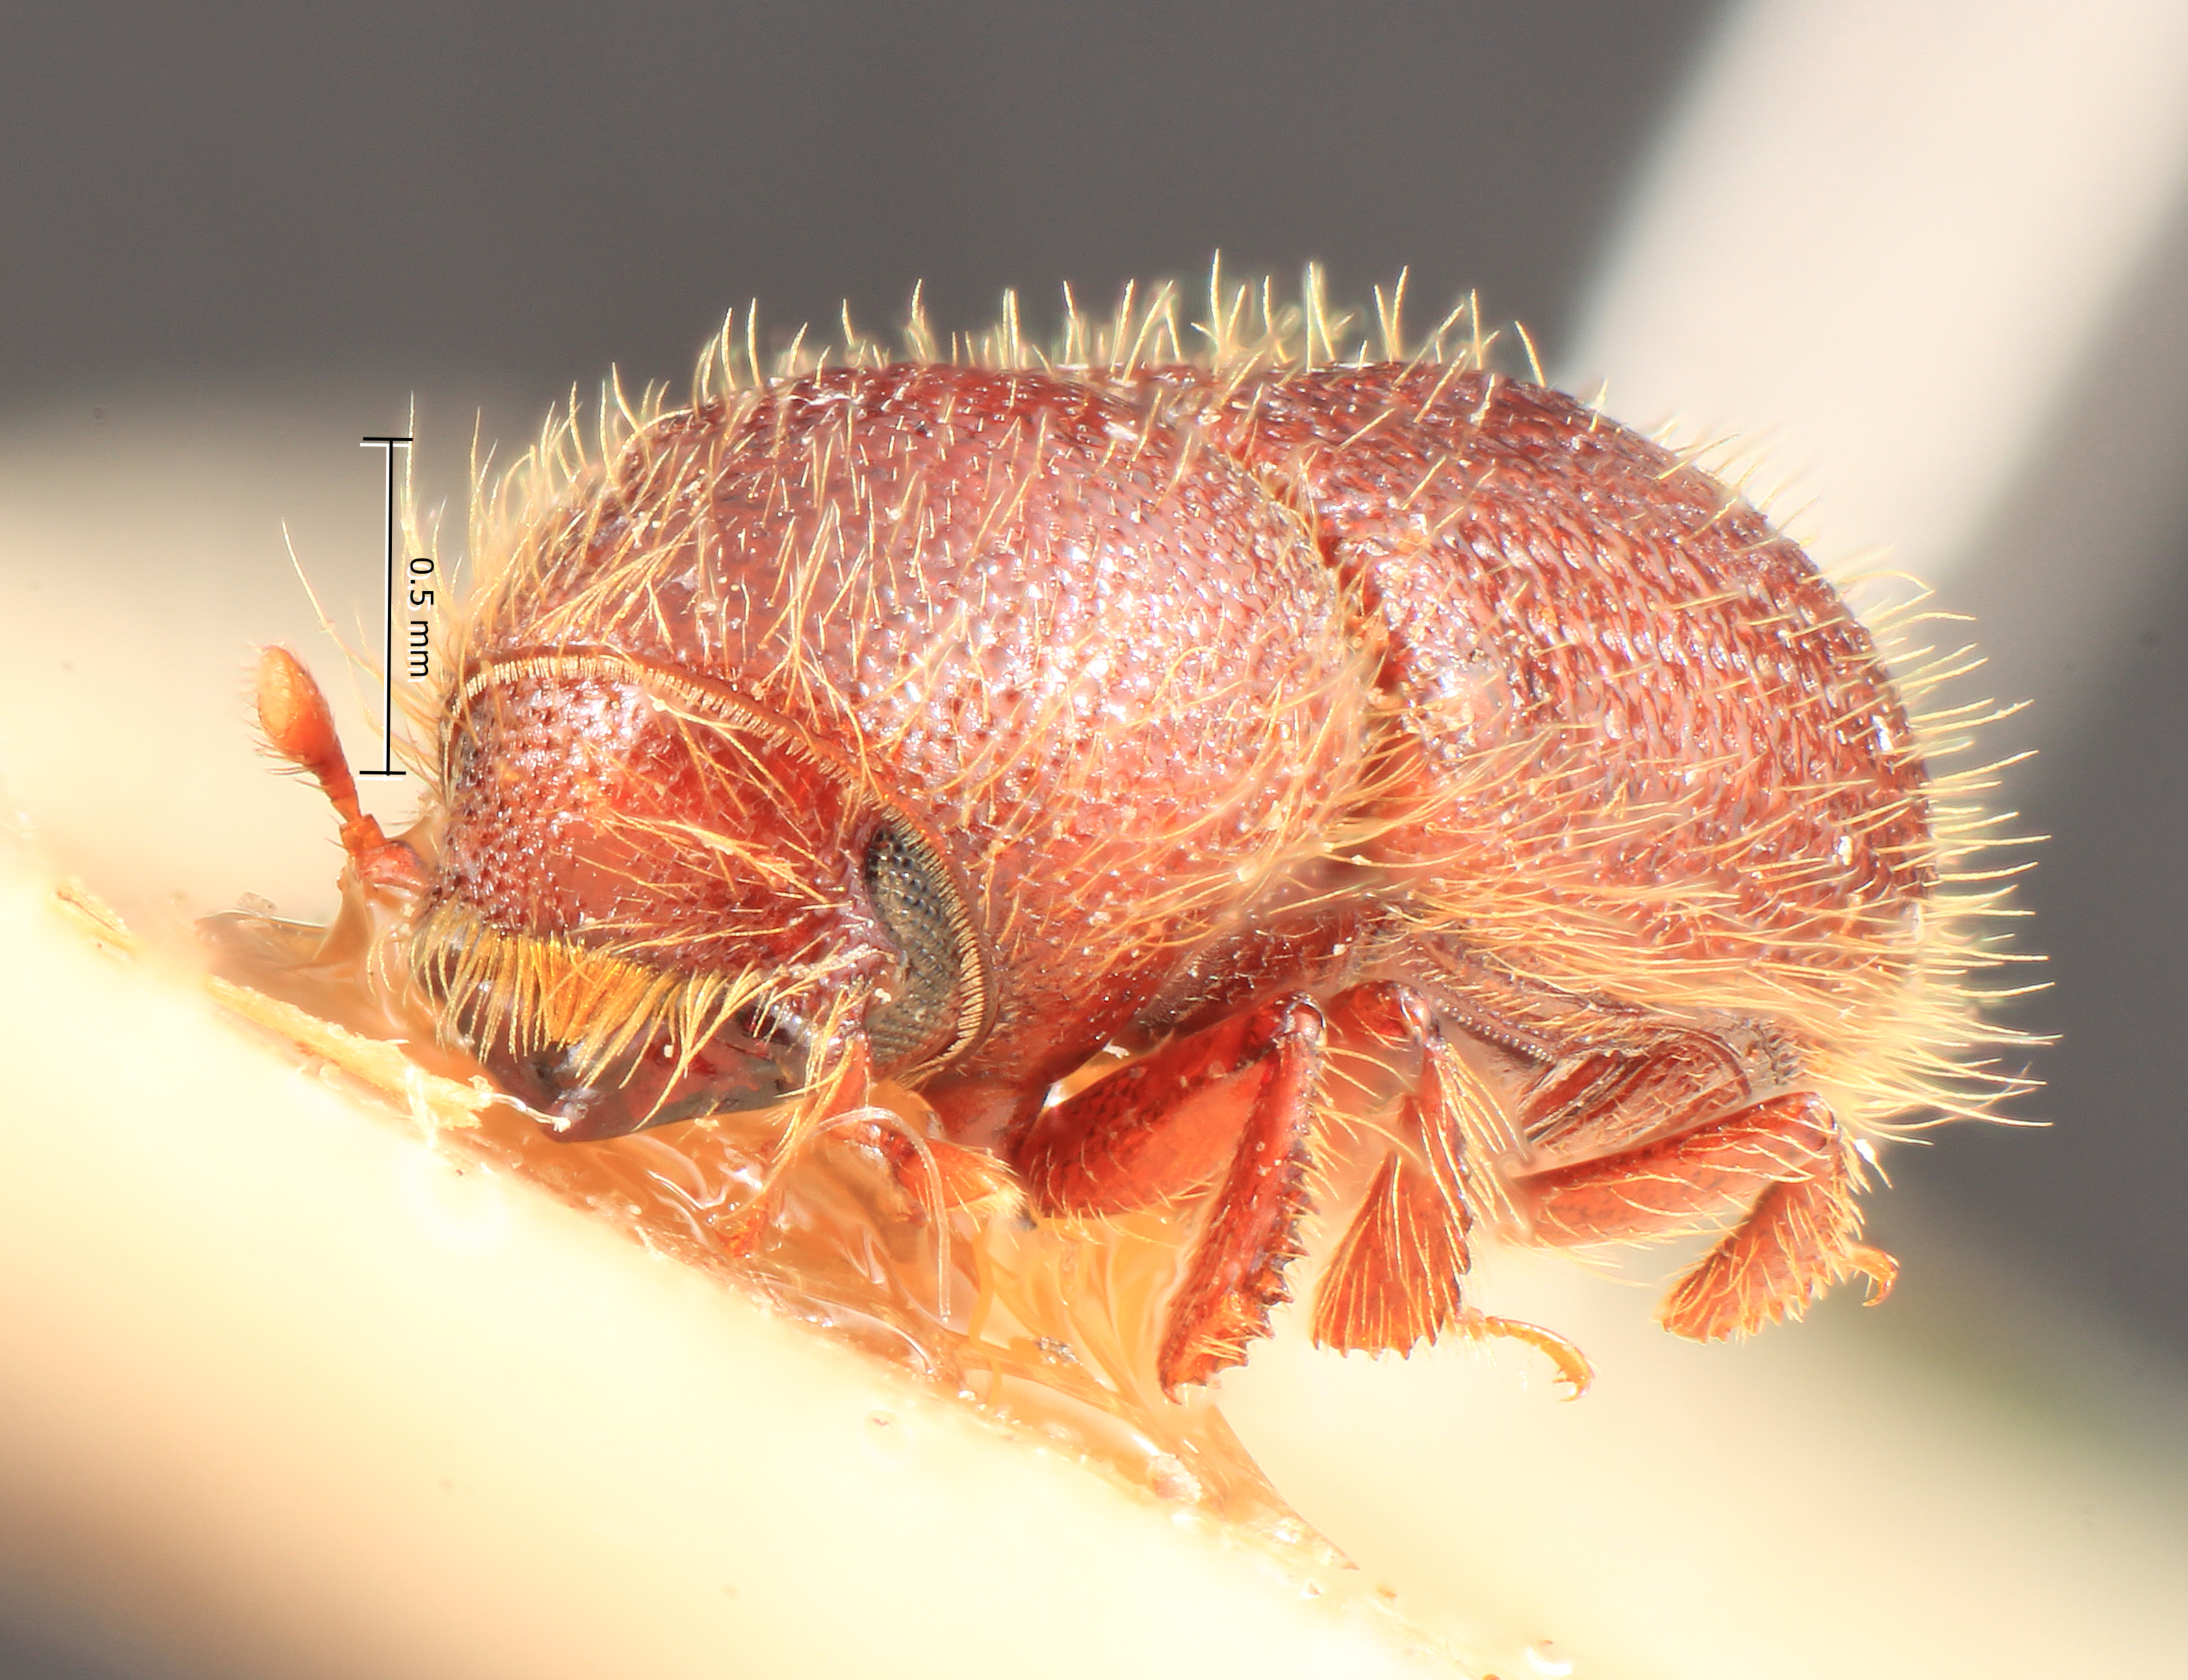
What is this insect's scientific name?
Dryocoetes artepunctatus
